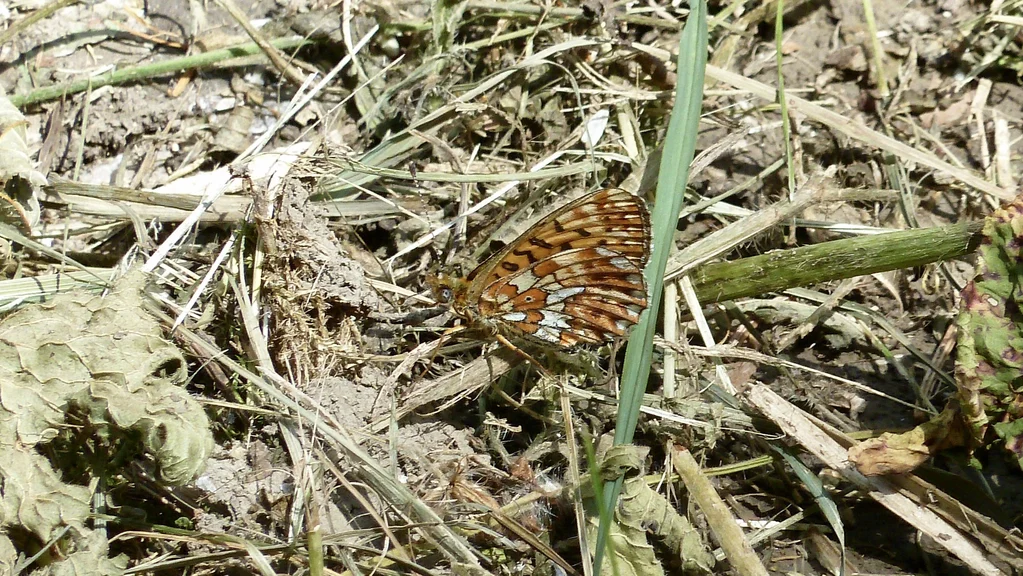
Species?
Boloria euphrosyne (also Clossiana euphrosyne)
